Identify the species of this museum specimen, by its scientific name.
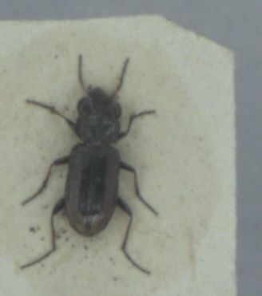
Notiophilus biguttatus
